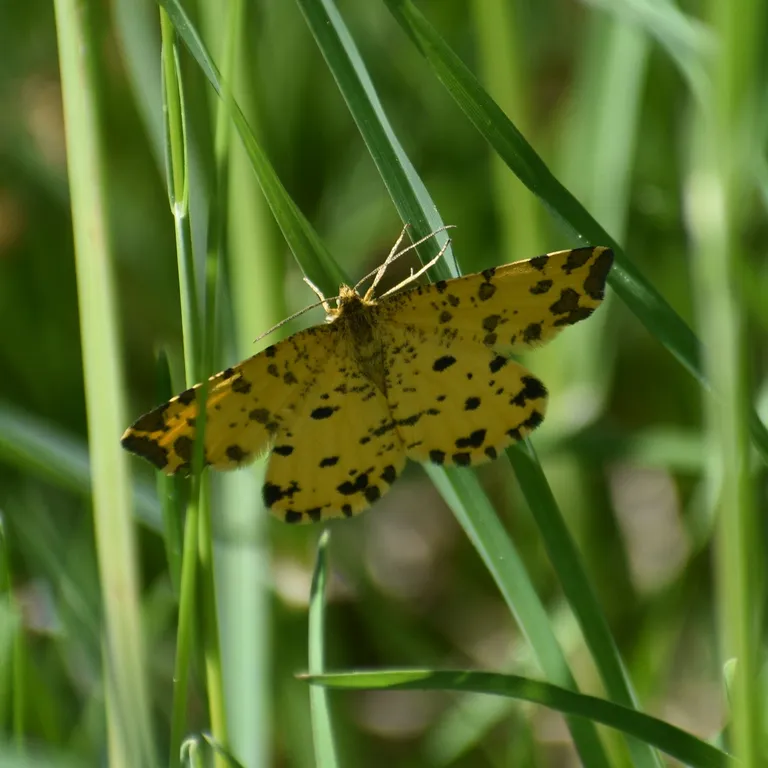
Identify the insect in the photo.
Pseudopanthera macularia
